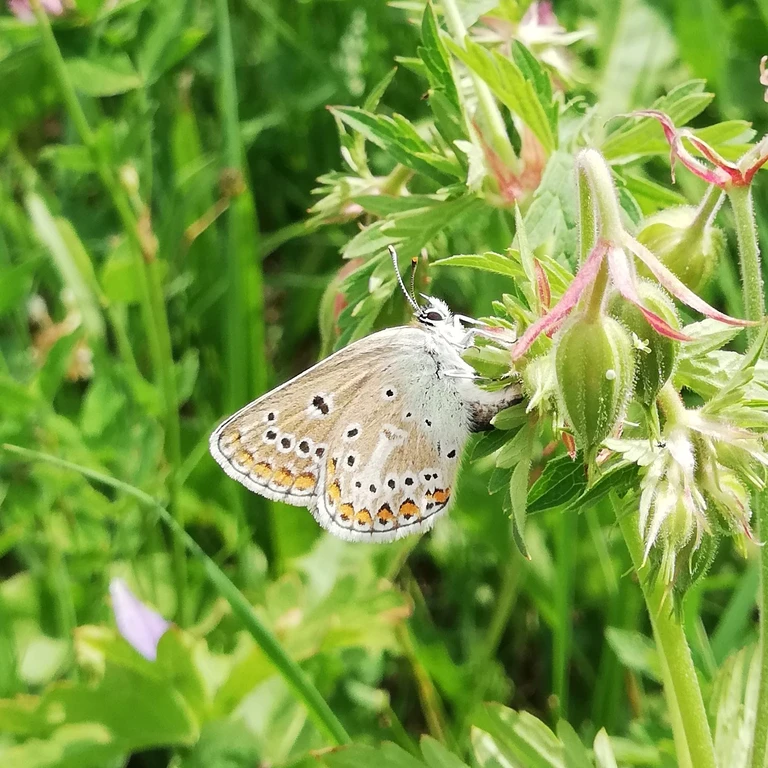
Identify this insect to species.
Eumedonia eumedon
